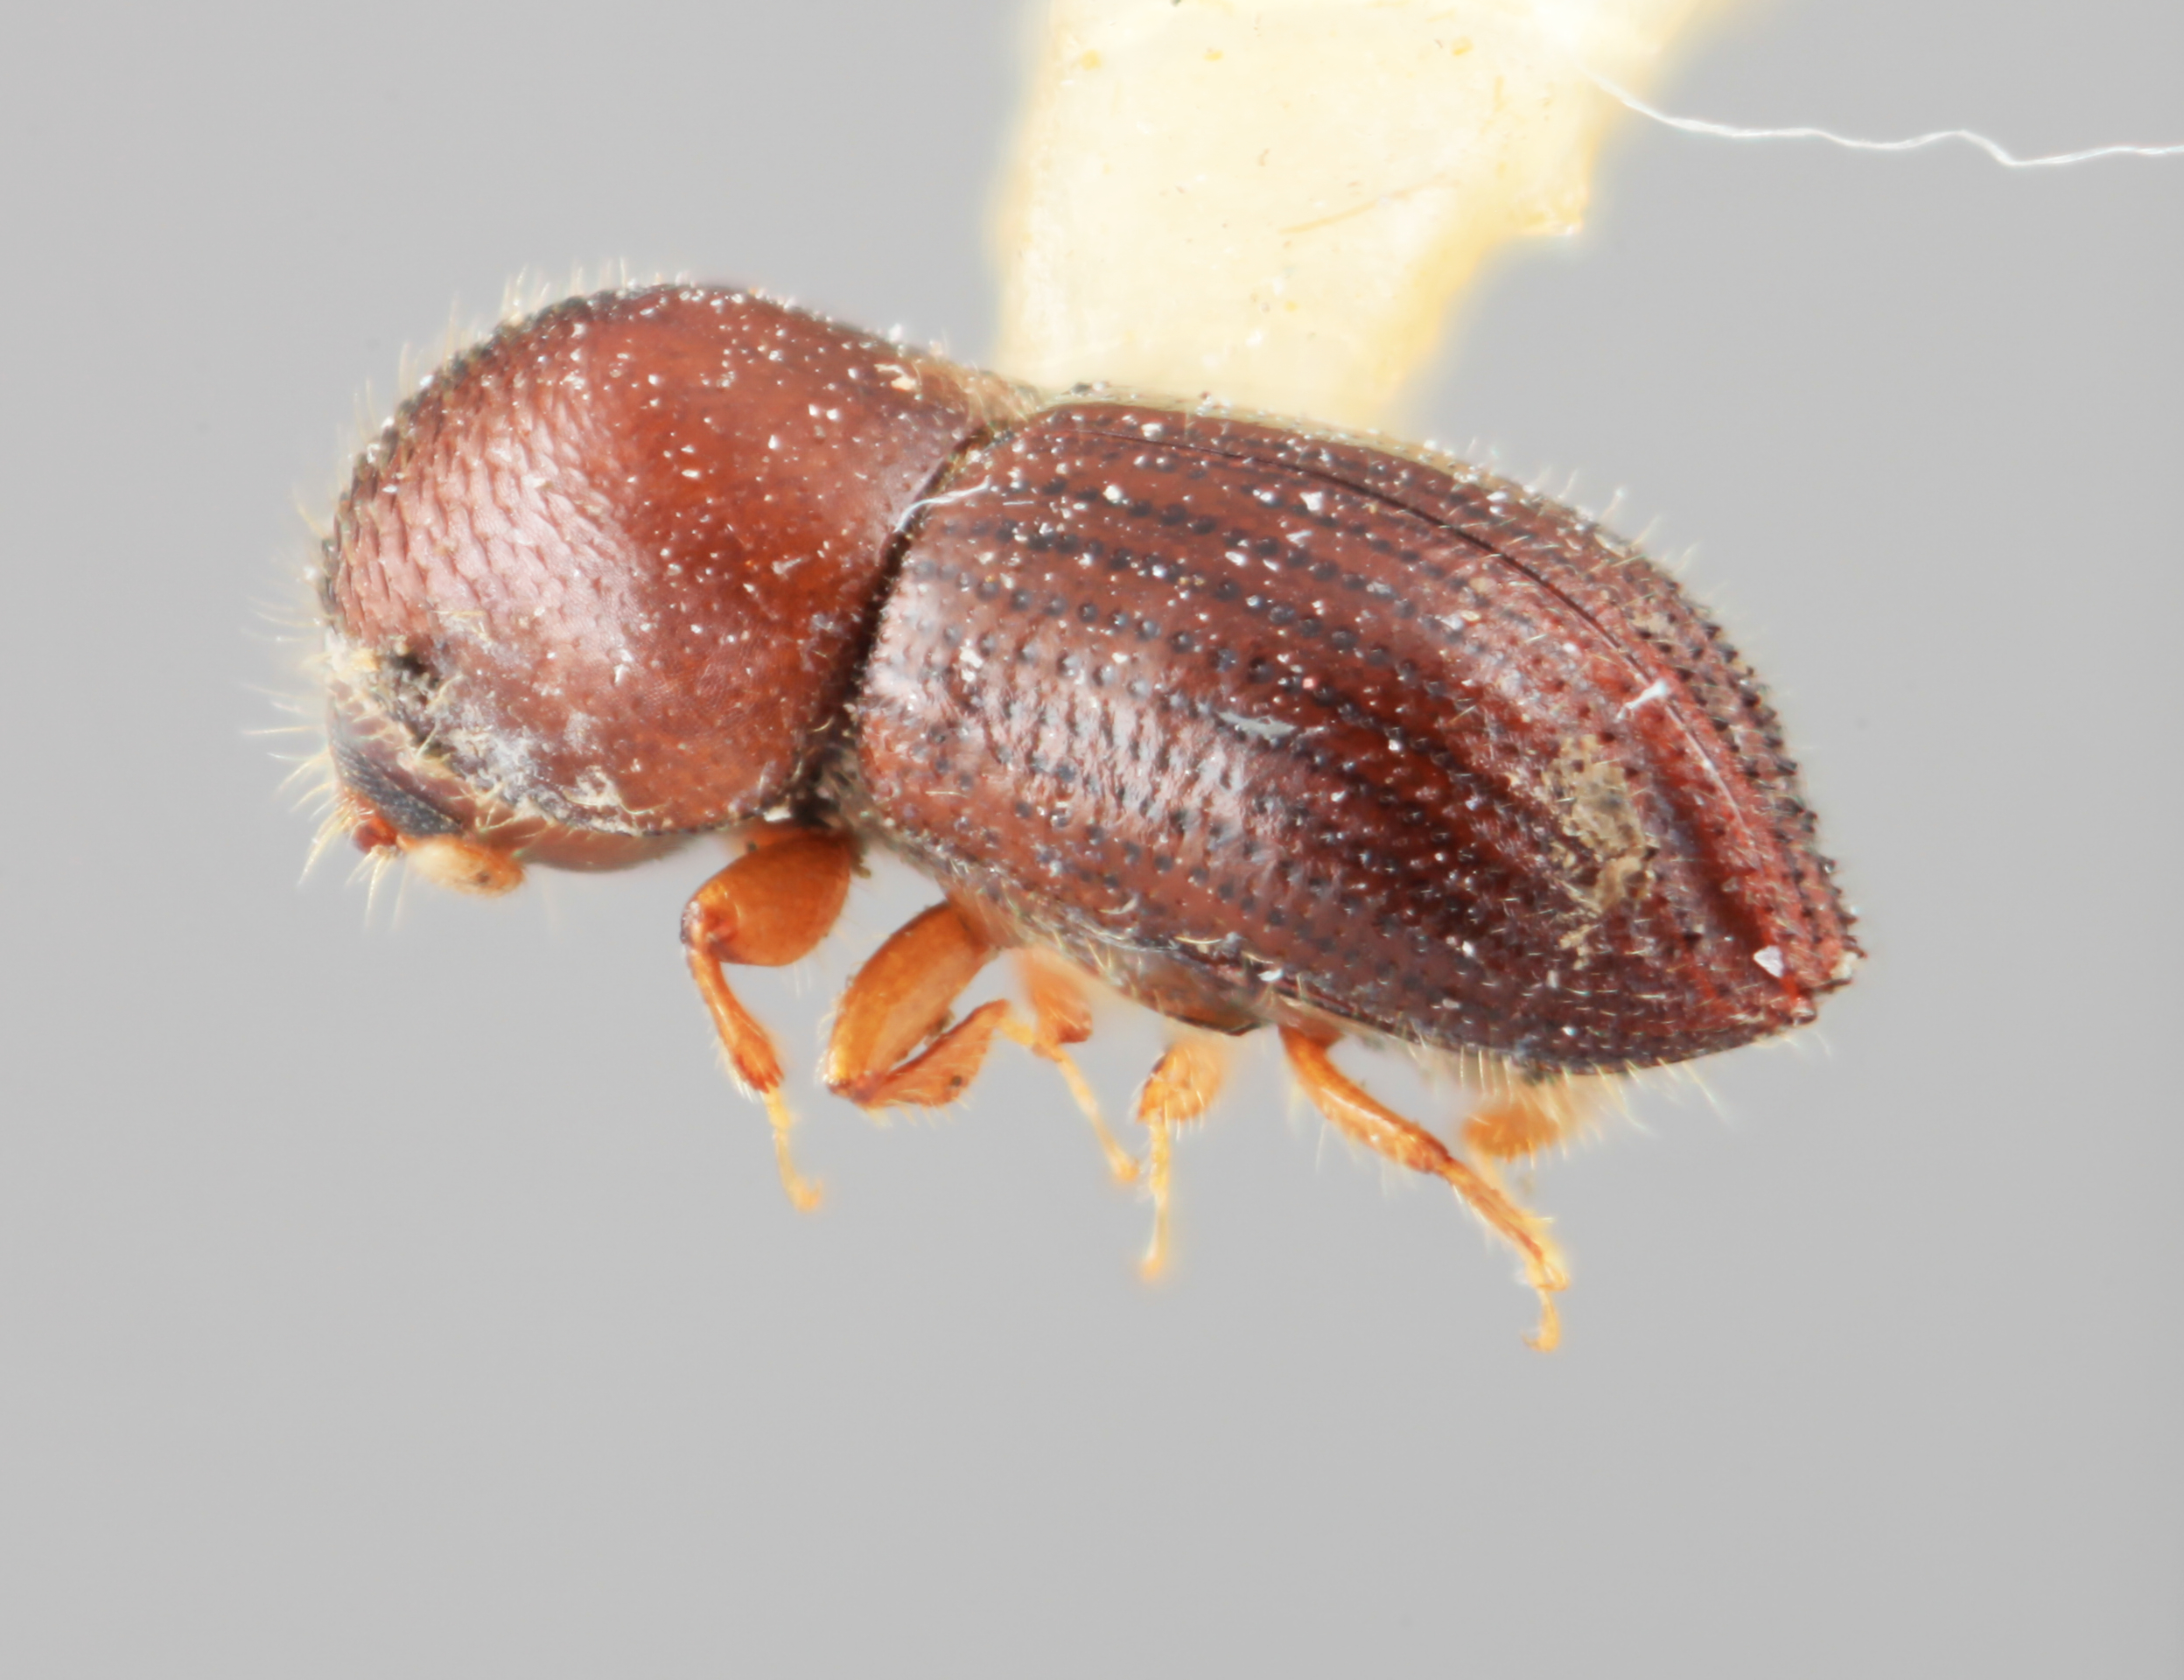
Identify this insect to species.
Theoborus incultus (also Xyleborus incultus)
